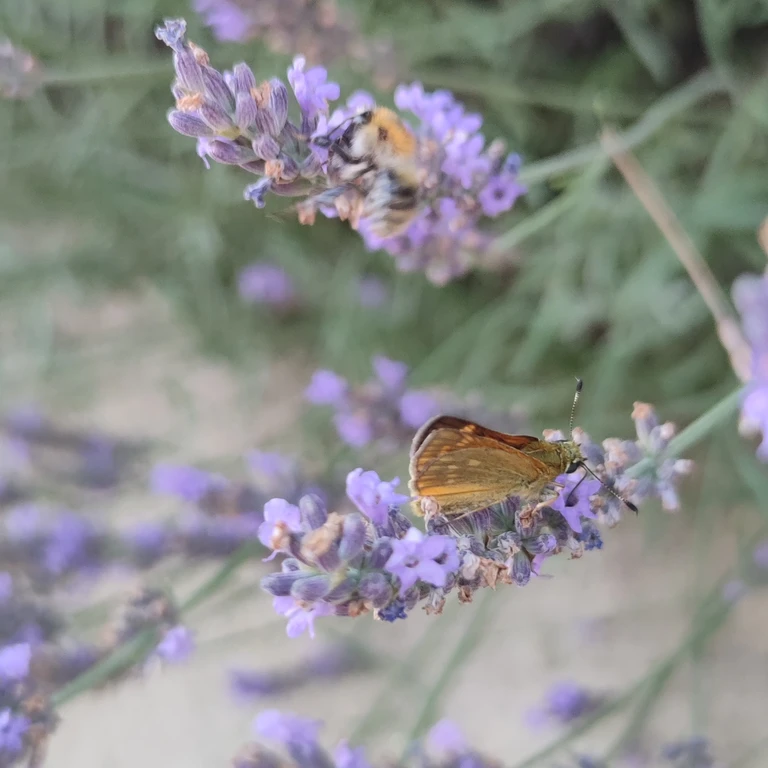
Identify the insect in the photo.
Ochlodes sylvanus (also Ochlodes venata)
